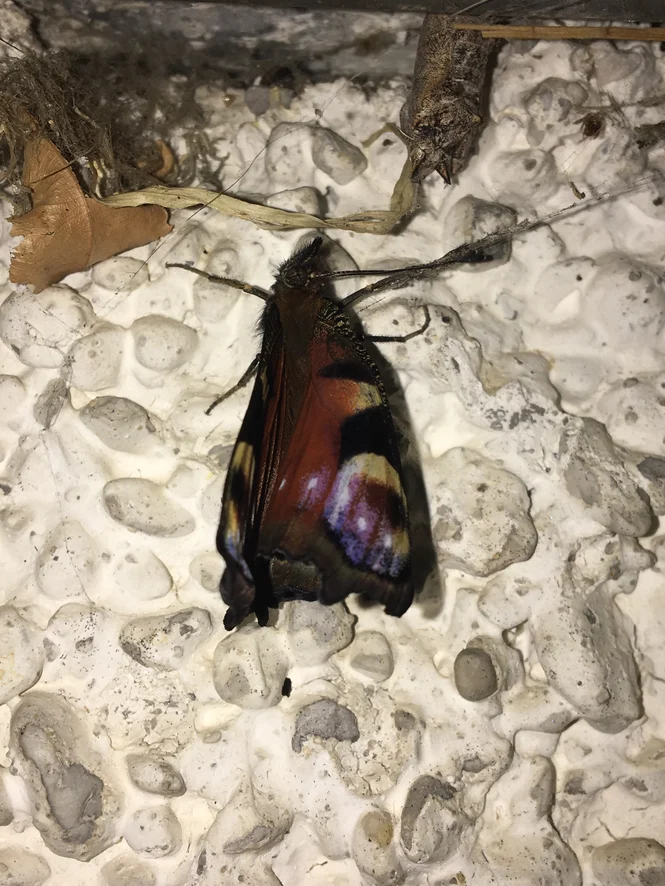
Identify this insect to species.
Aglais io
